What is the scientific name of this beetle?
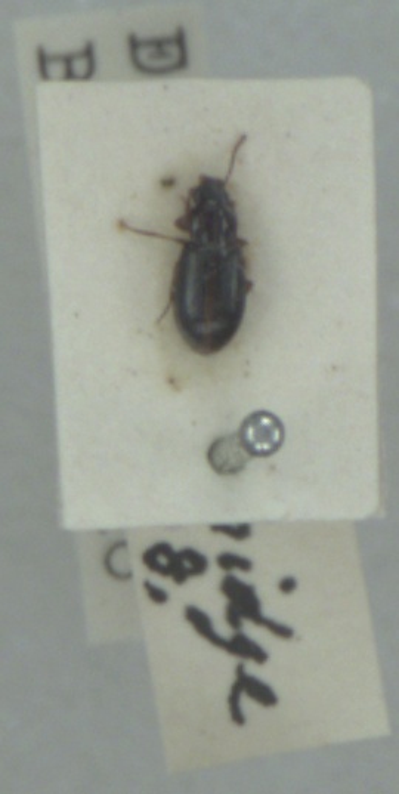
Bradycellus ruficollis
